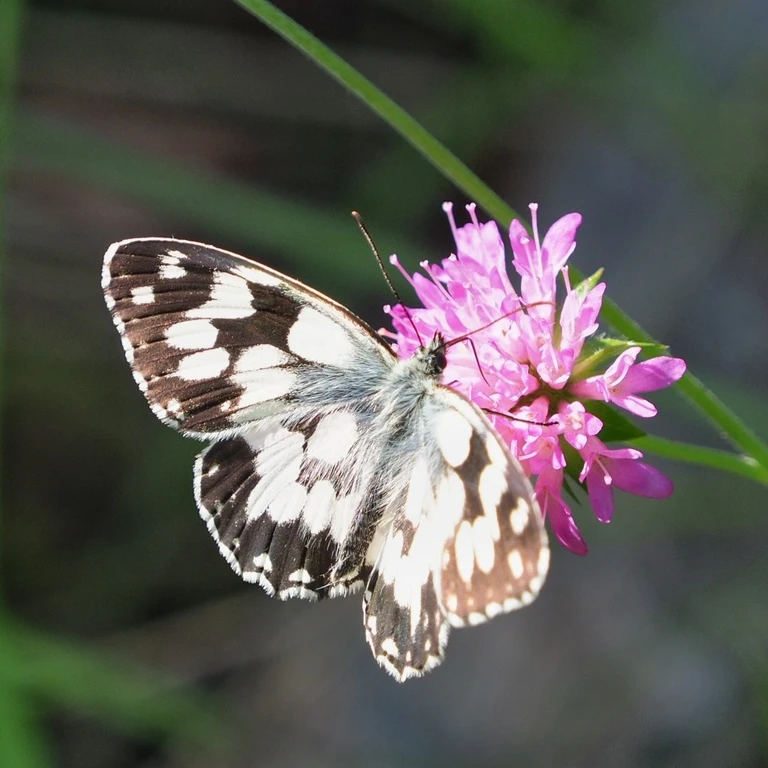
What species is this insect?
Melanargia galathea
